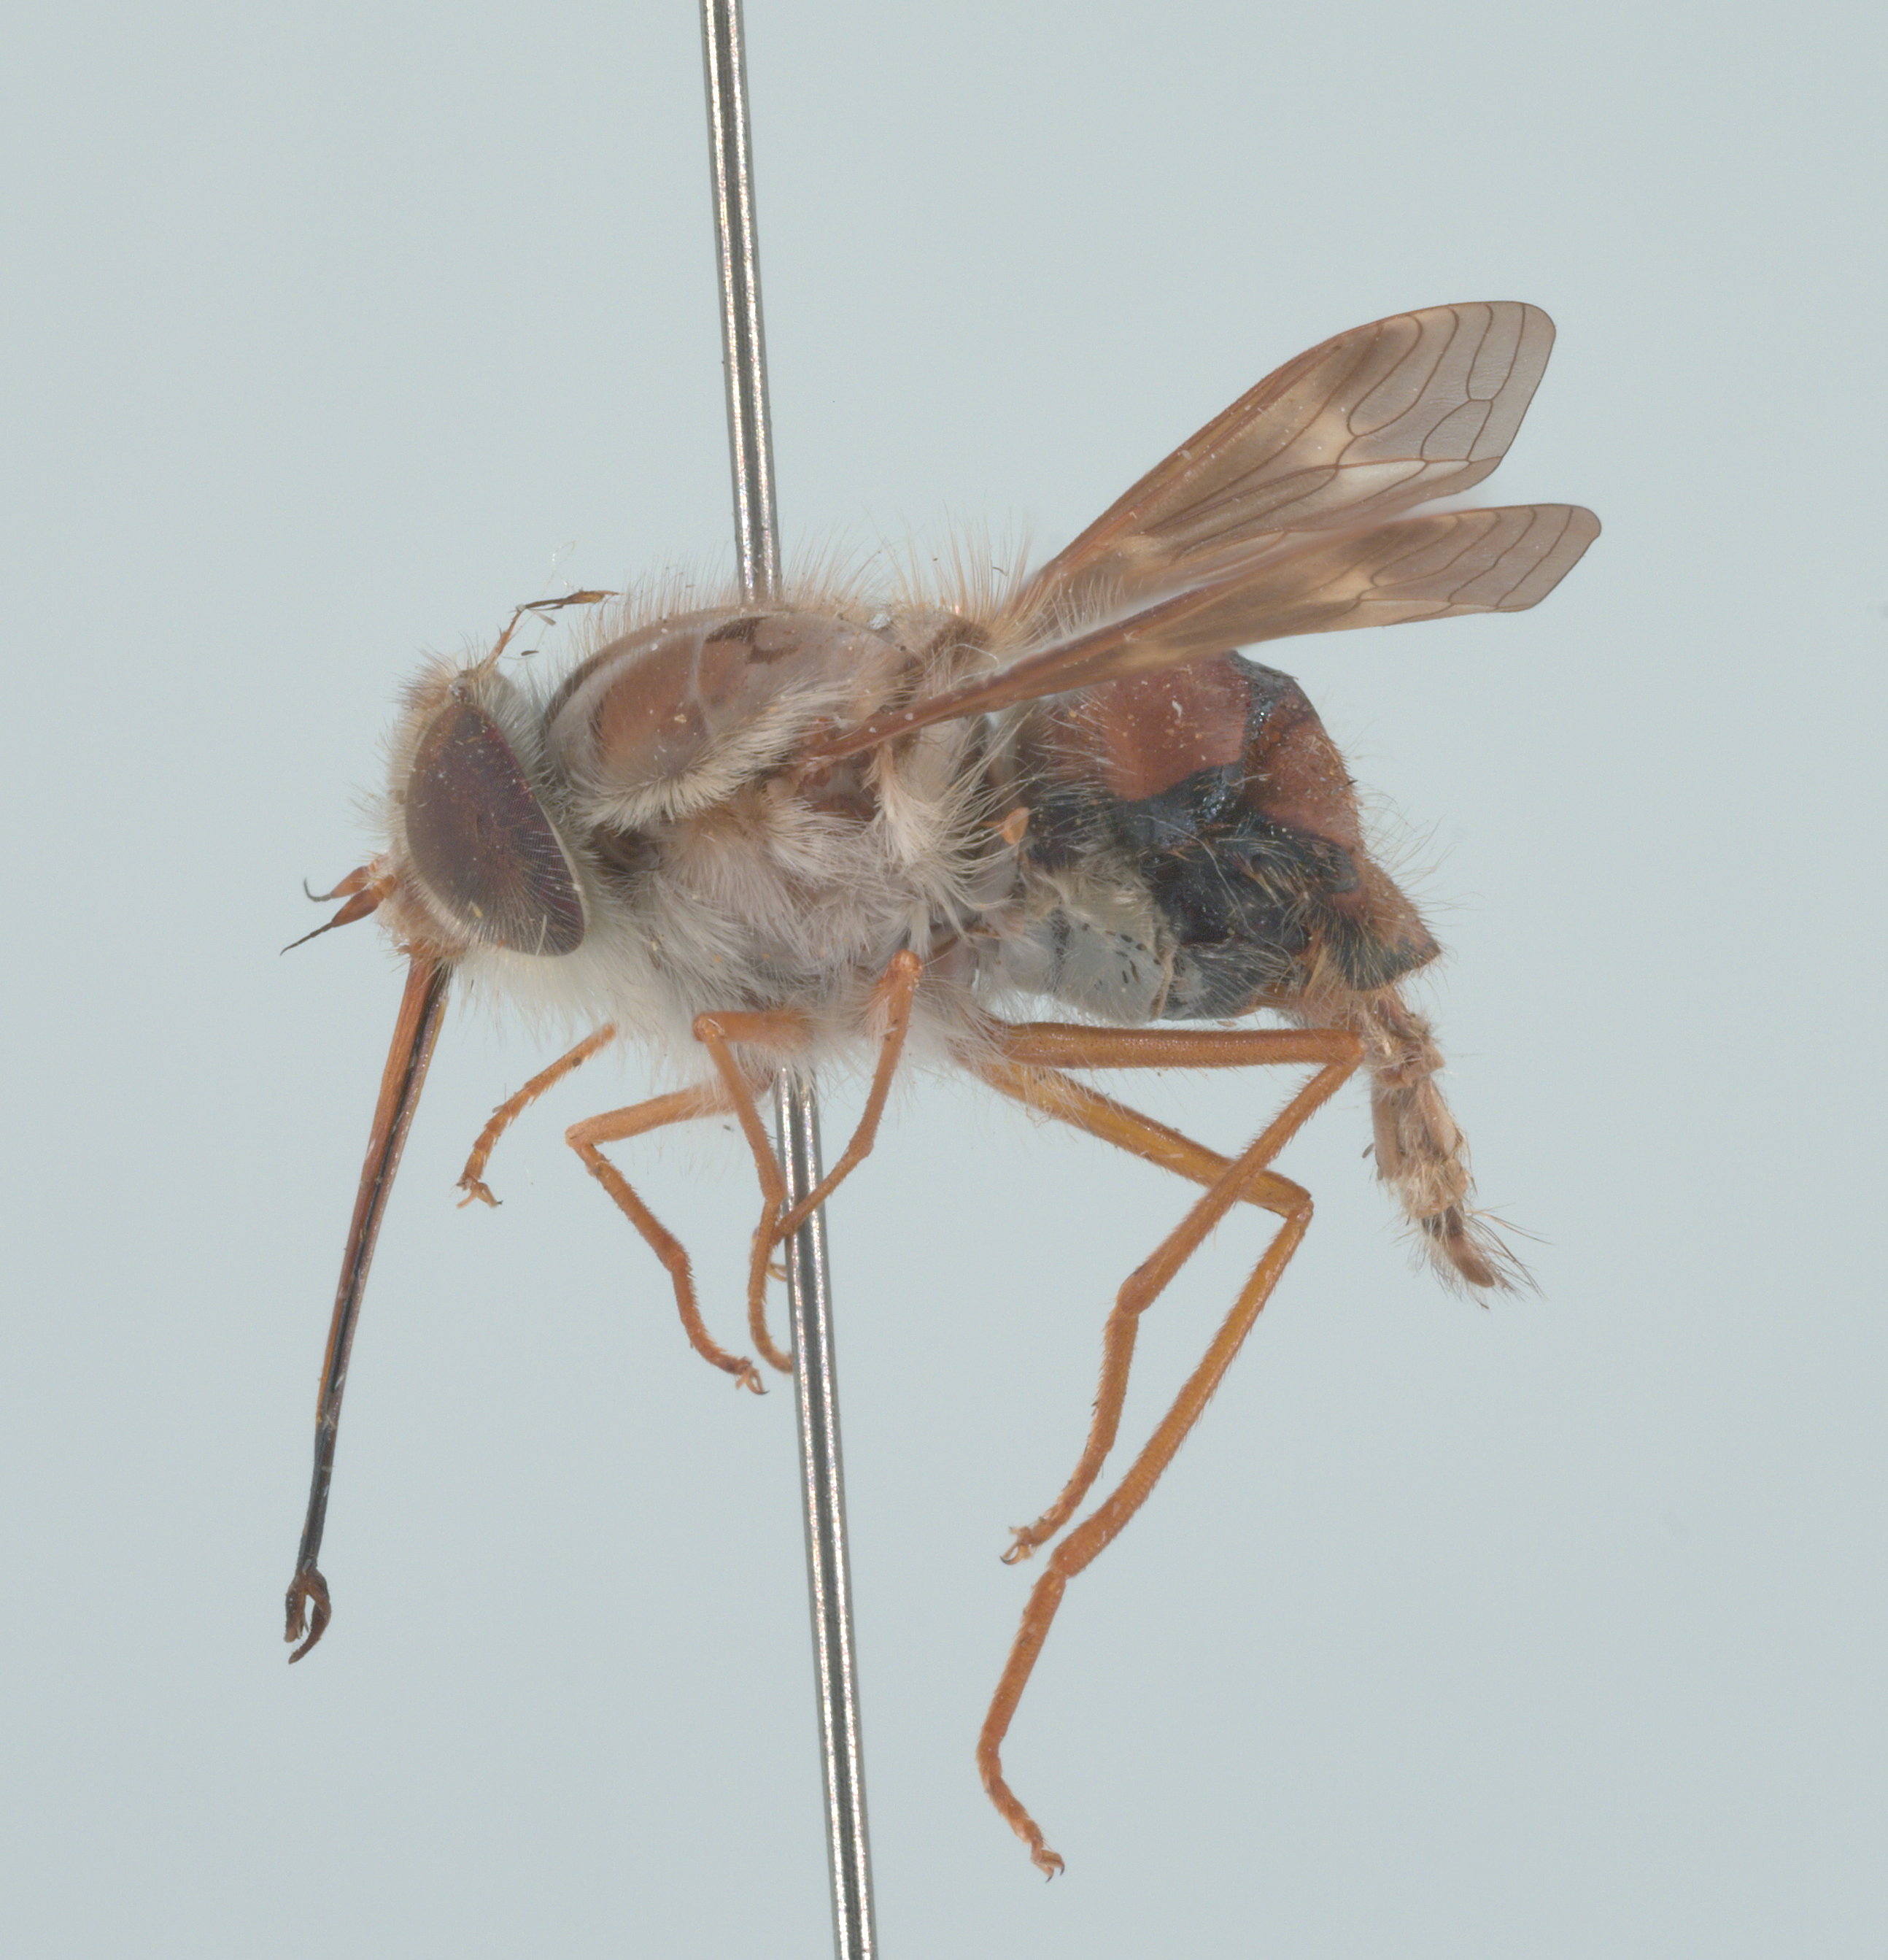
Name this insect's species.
Hirmoneura nubipennis (also Trichophthalma nubipennis)
